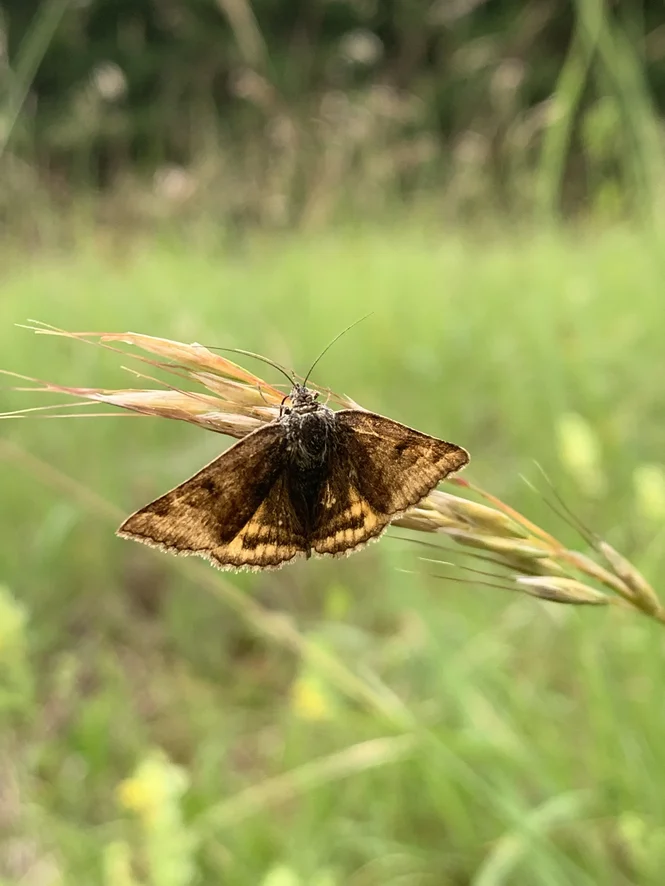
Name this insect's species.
Euclidia glyphica
